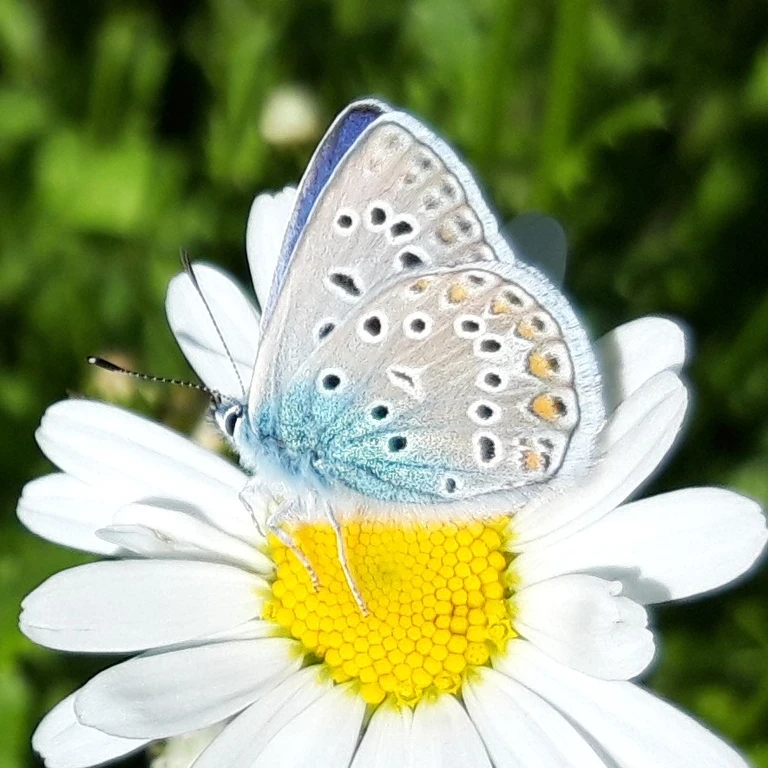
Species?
Polyommatus icarus
